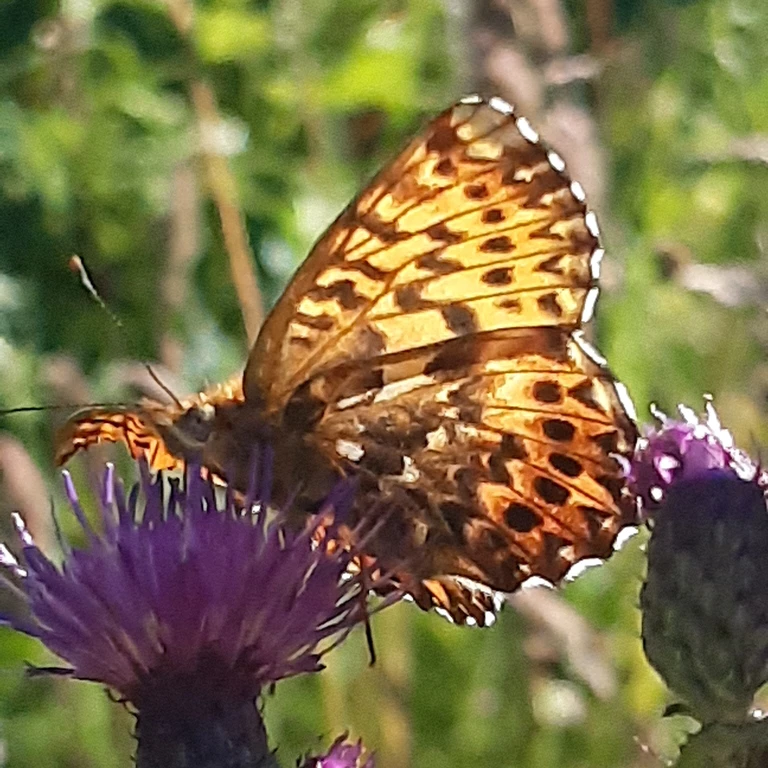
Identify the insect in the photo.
Boloria titania
